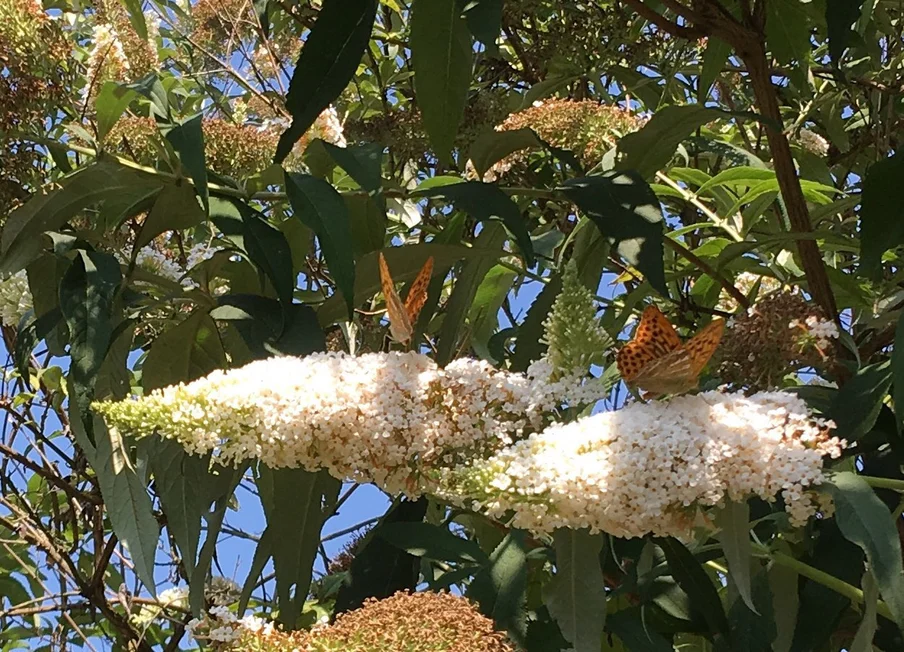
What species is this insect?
Argynnis paphia
